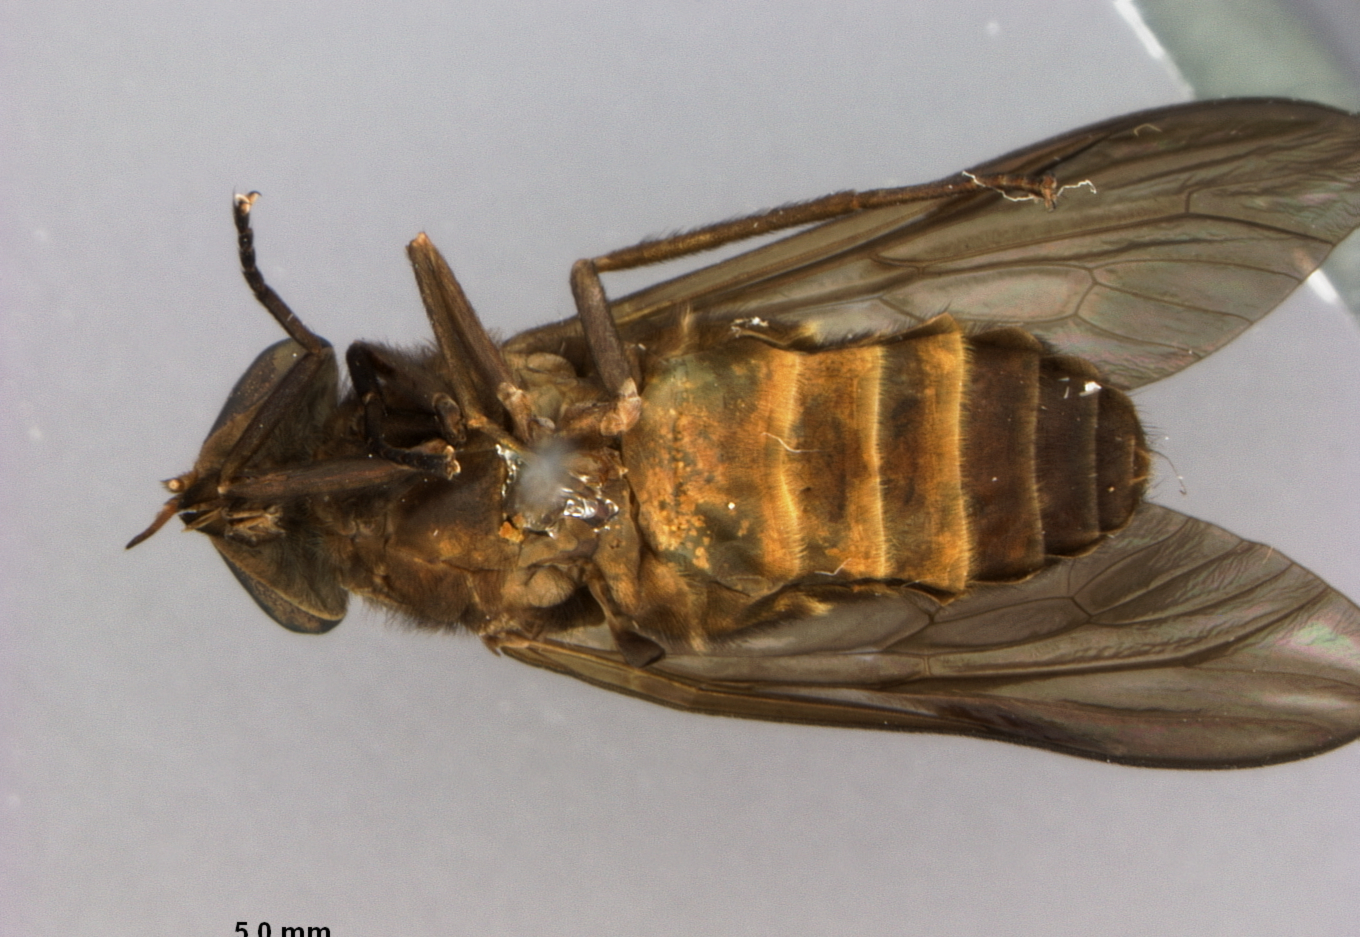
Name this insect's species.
Cydistomyia brunnea
